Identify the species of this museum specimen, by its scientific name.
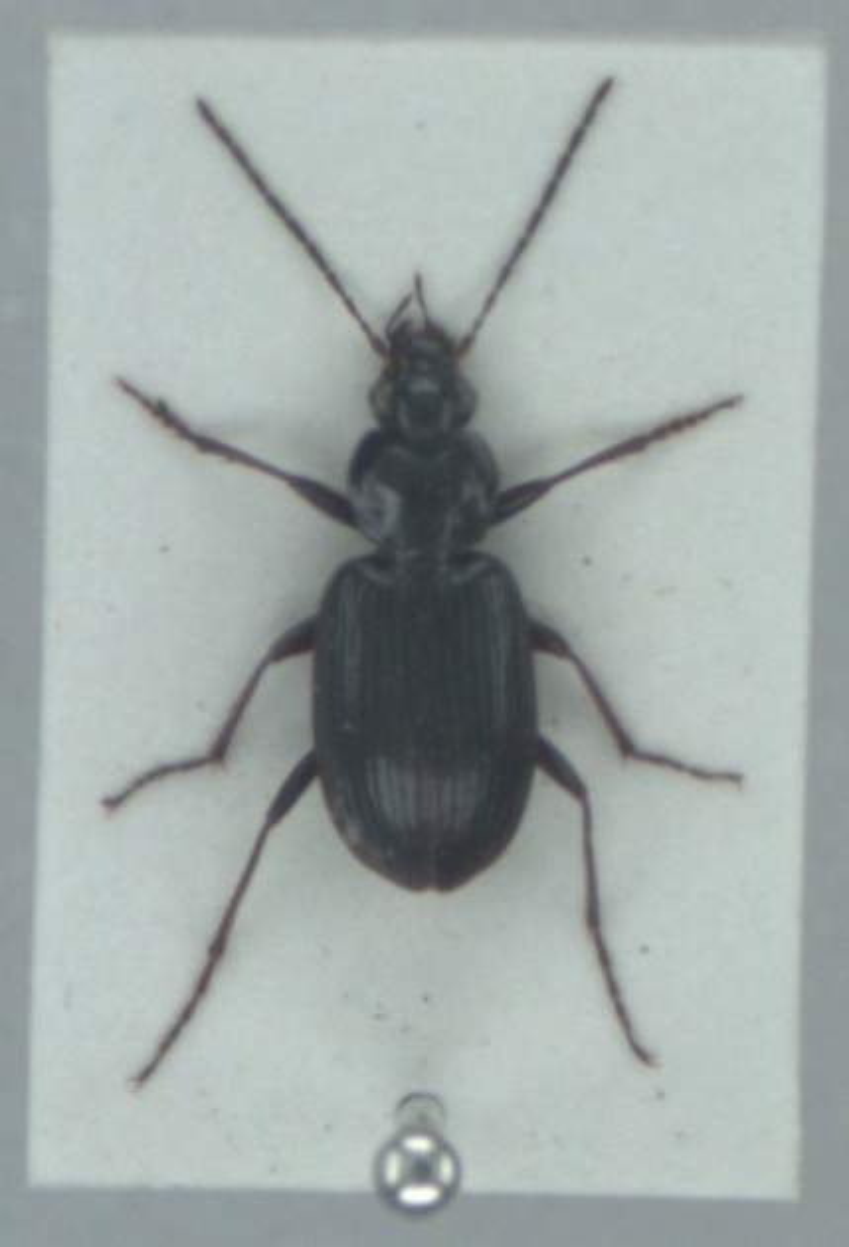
Agonum nigrum
